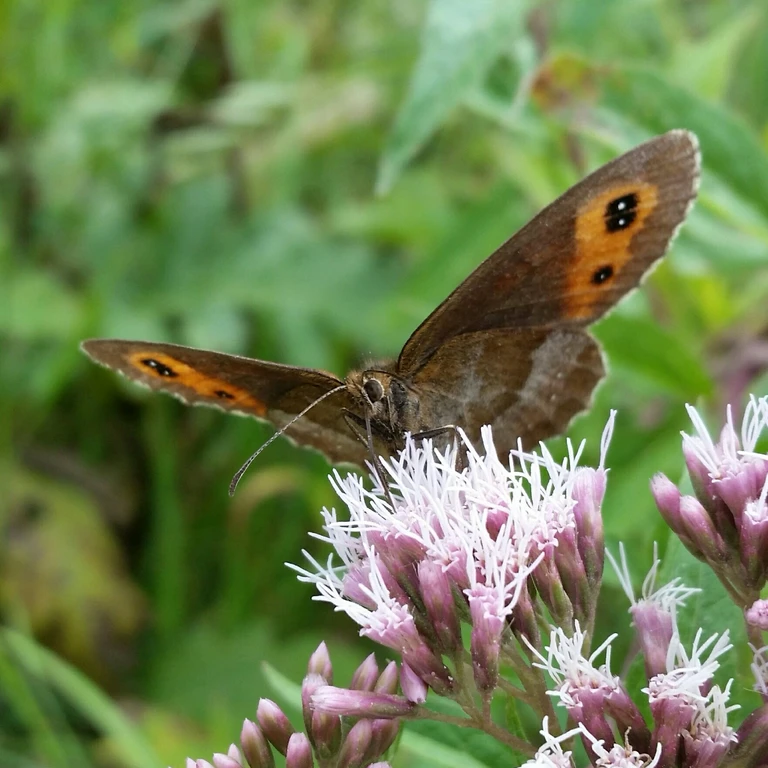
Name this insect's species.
Erebia aethiops
